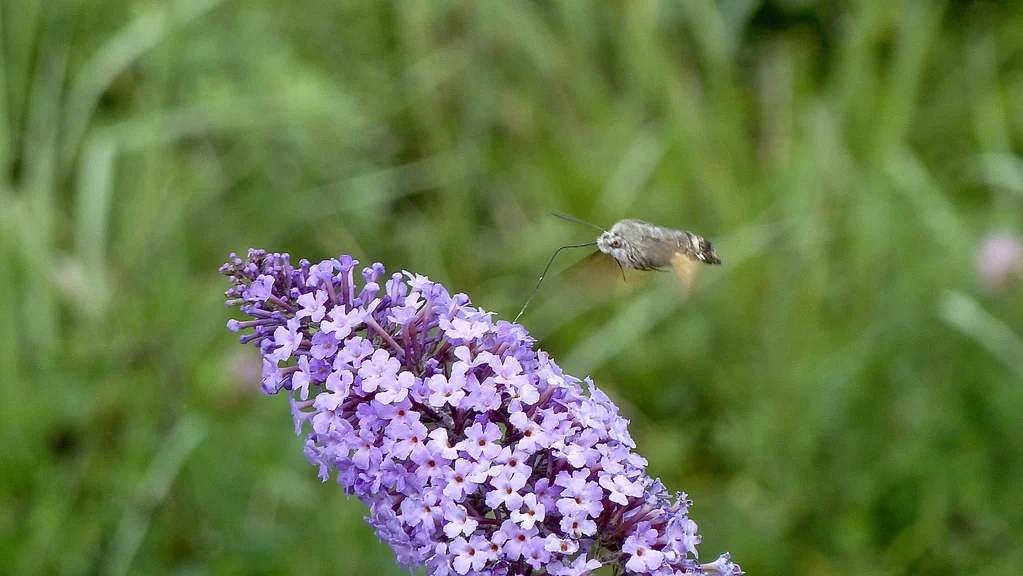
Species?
Macroglossum stellatarum
